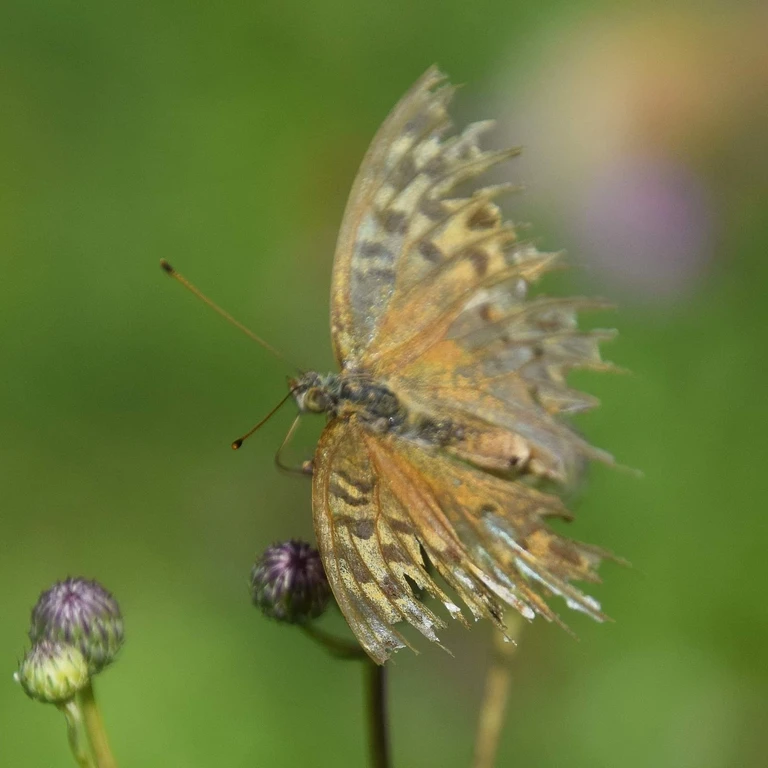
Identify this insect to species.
Argynnis paphia
